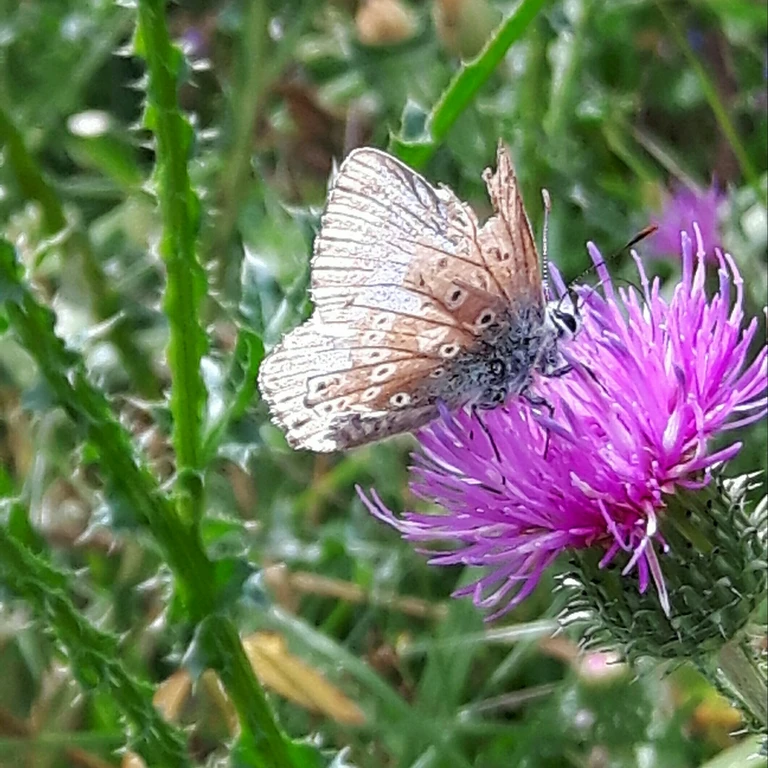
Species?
Lysandra coridon
